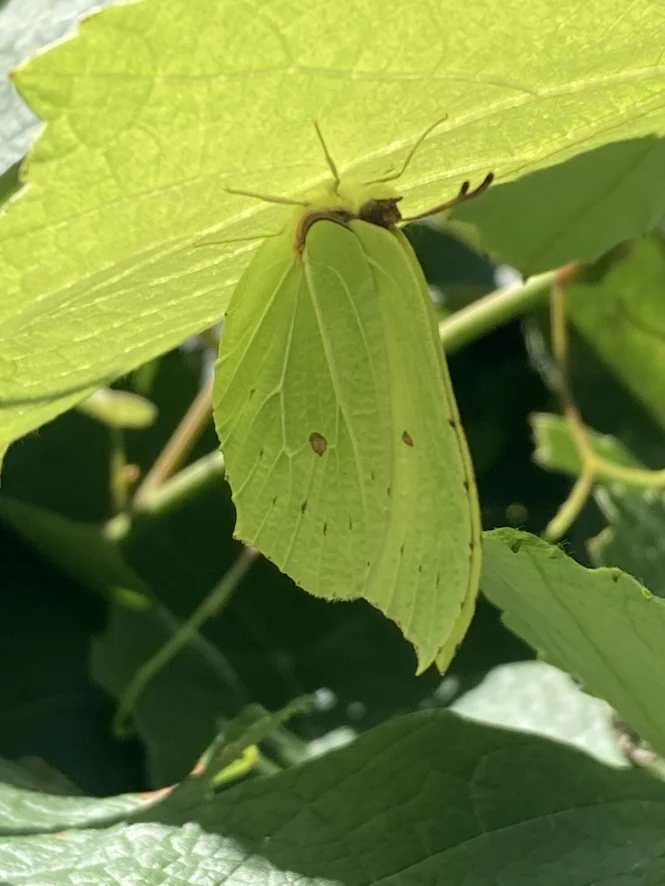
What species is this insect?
Gonepteryx rhamni
